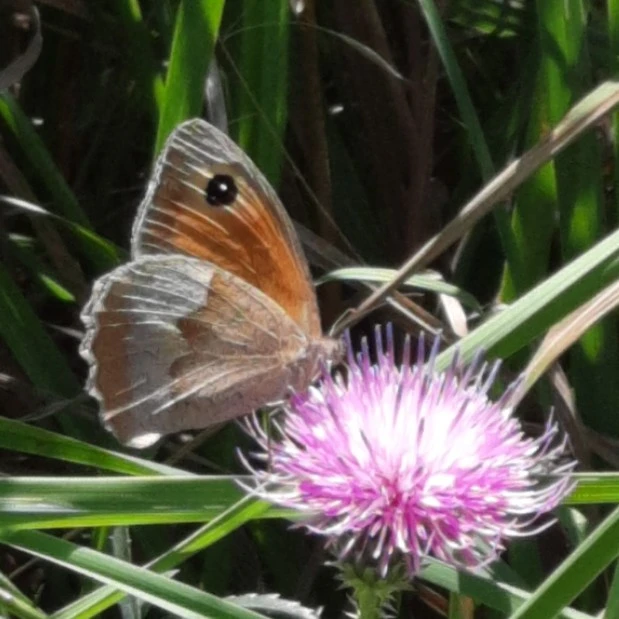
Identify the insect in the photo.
Maniola jurtina
